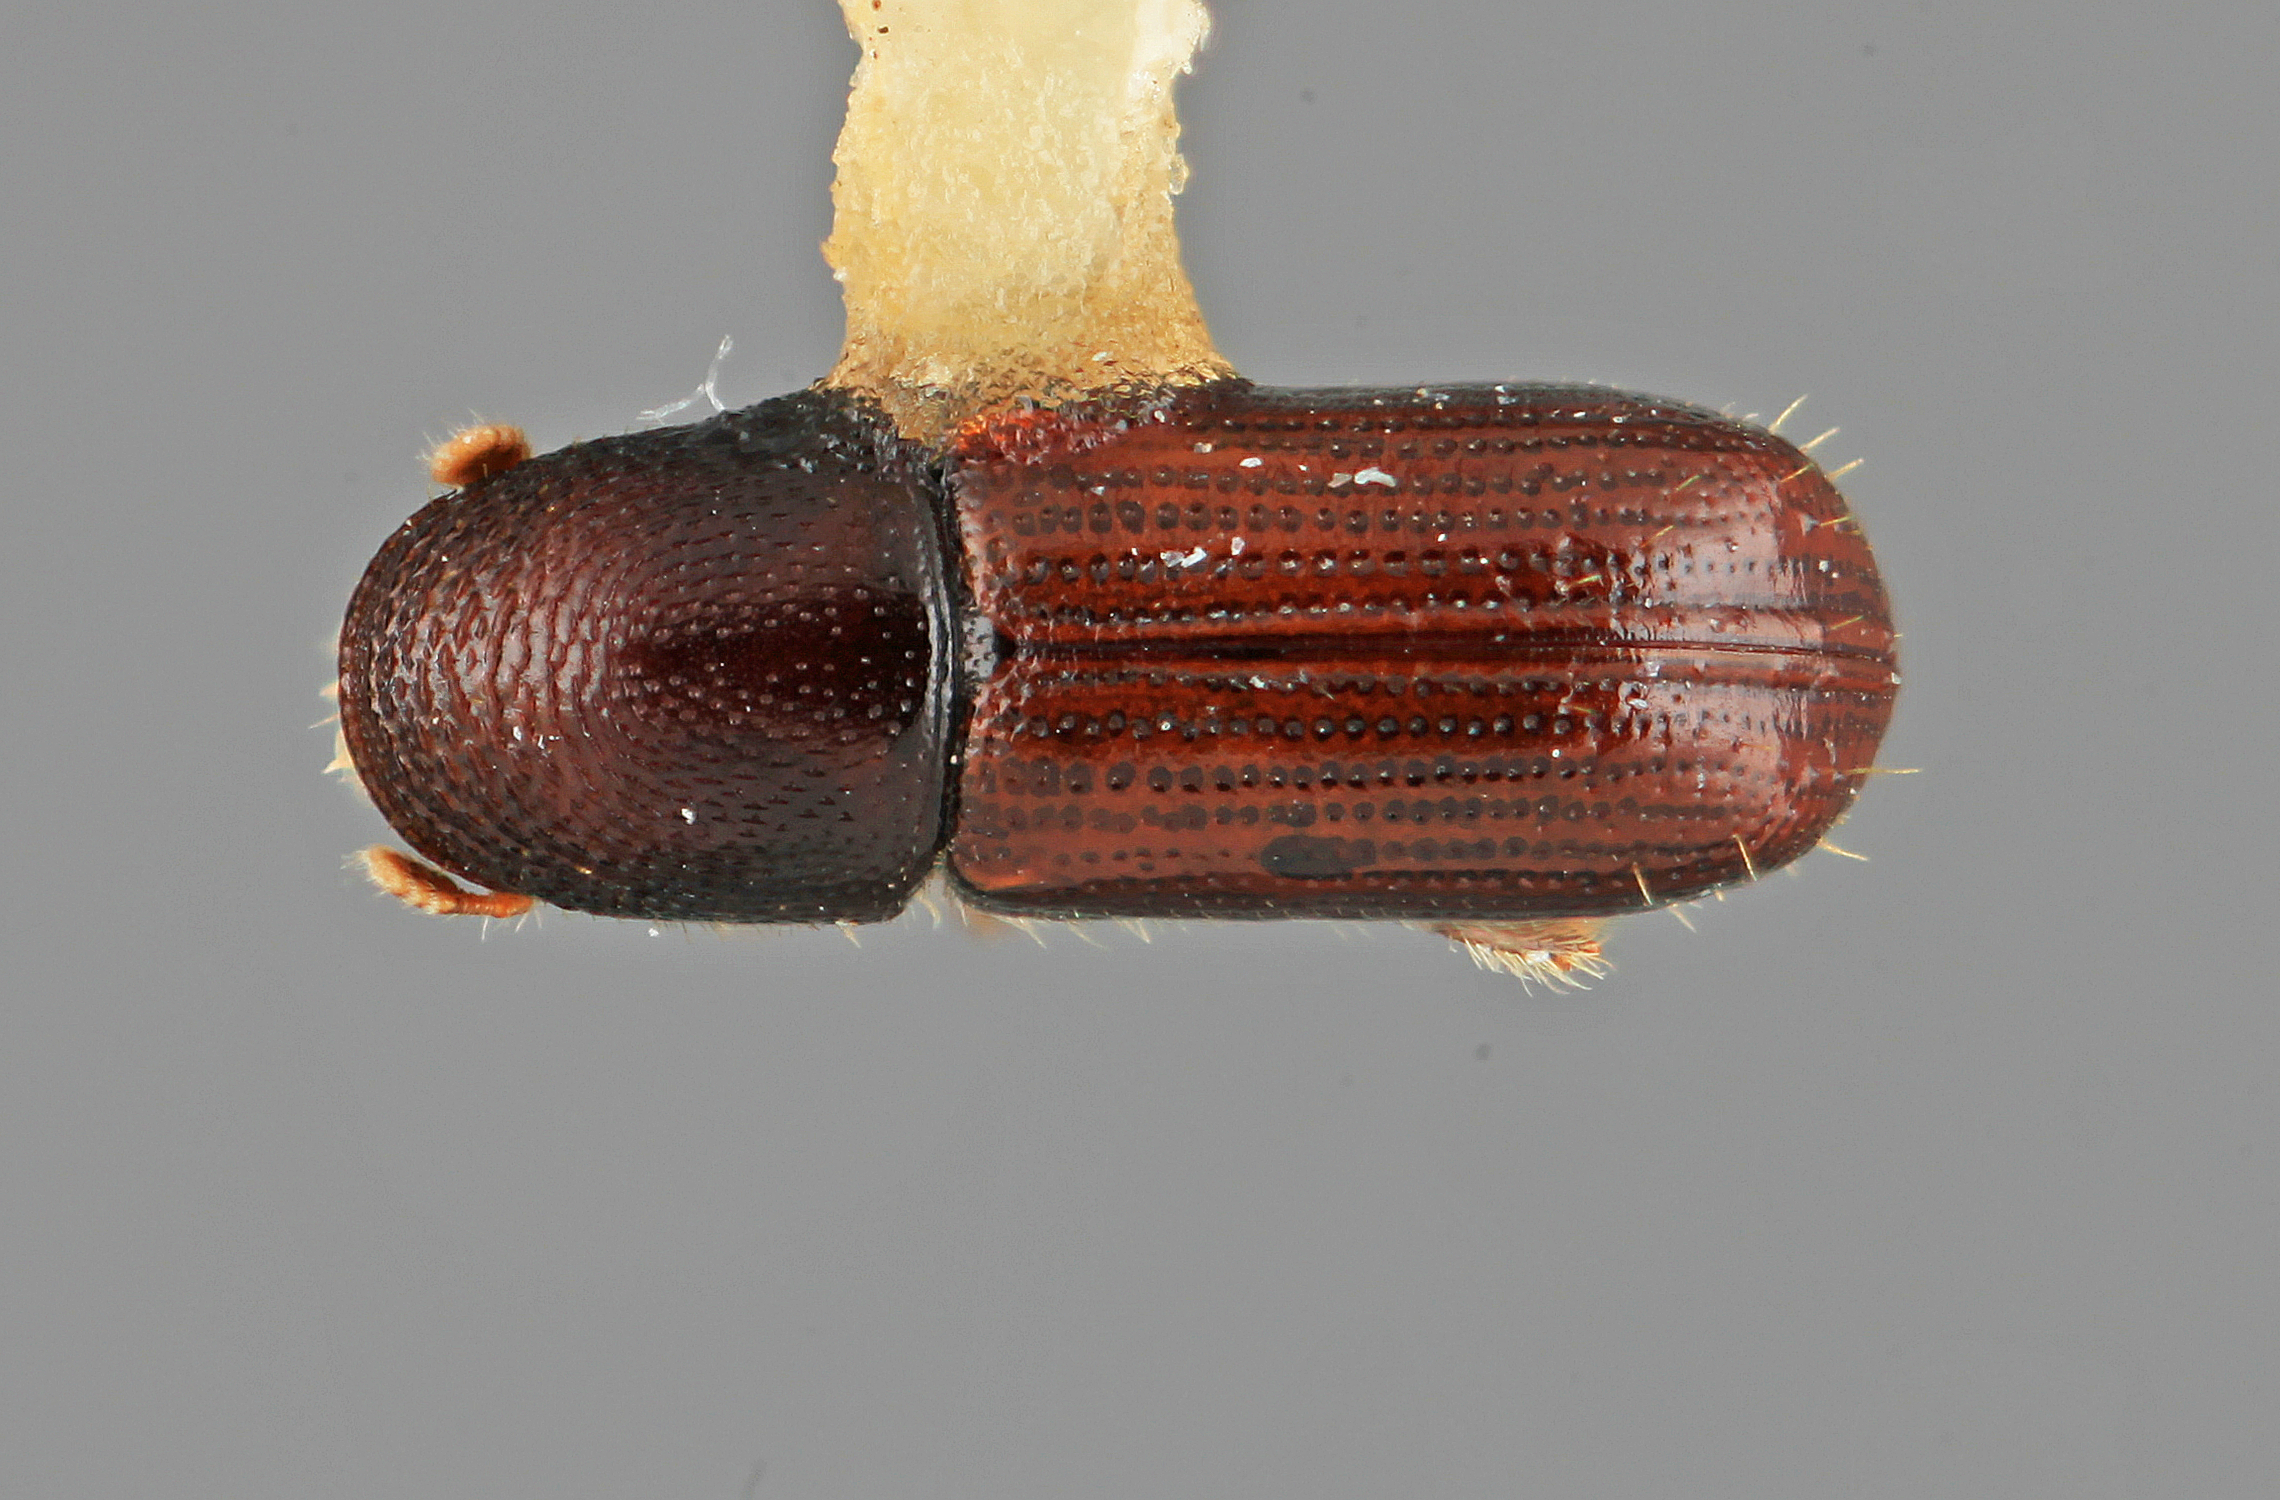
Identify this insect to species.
Pityophthorus quercinus
